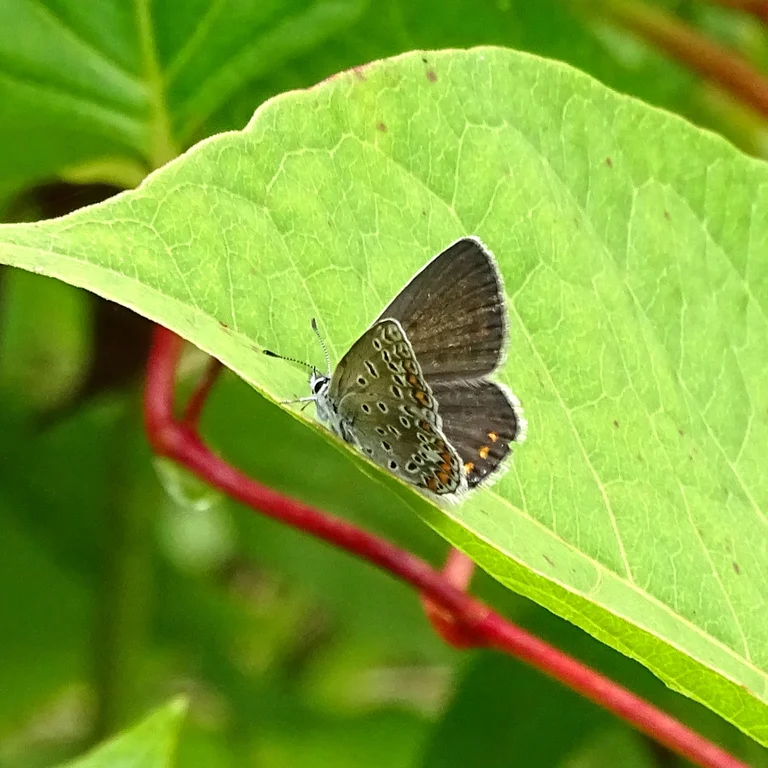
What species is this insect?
Polyommatus icarus
